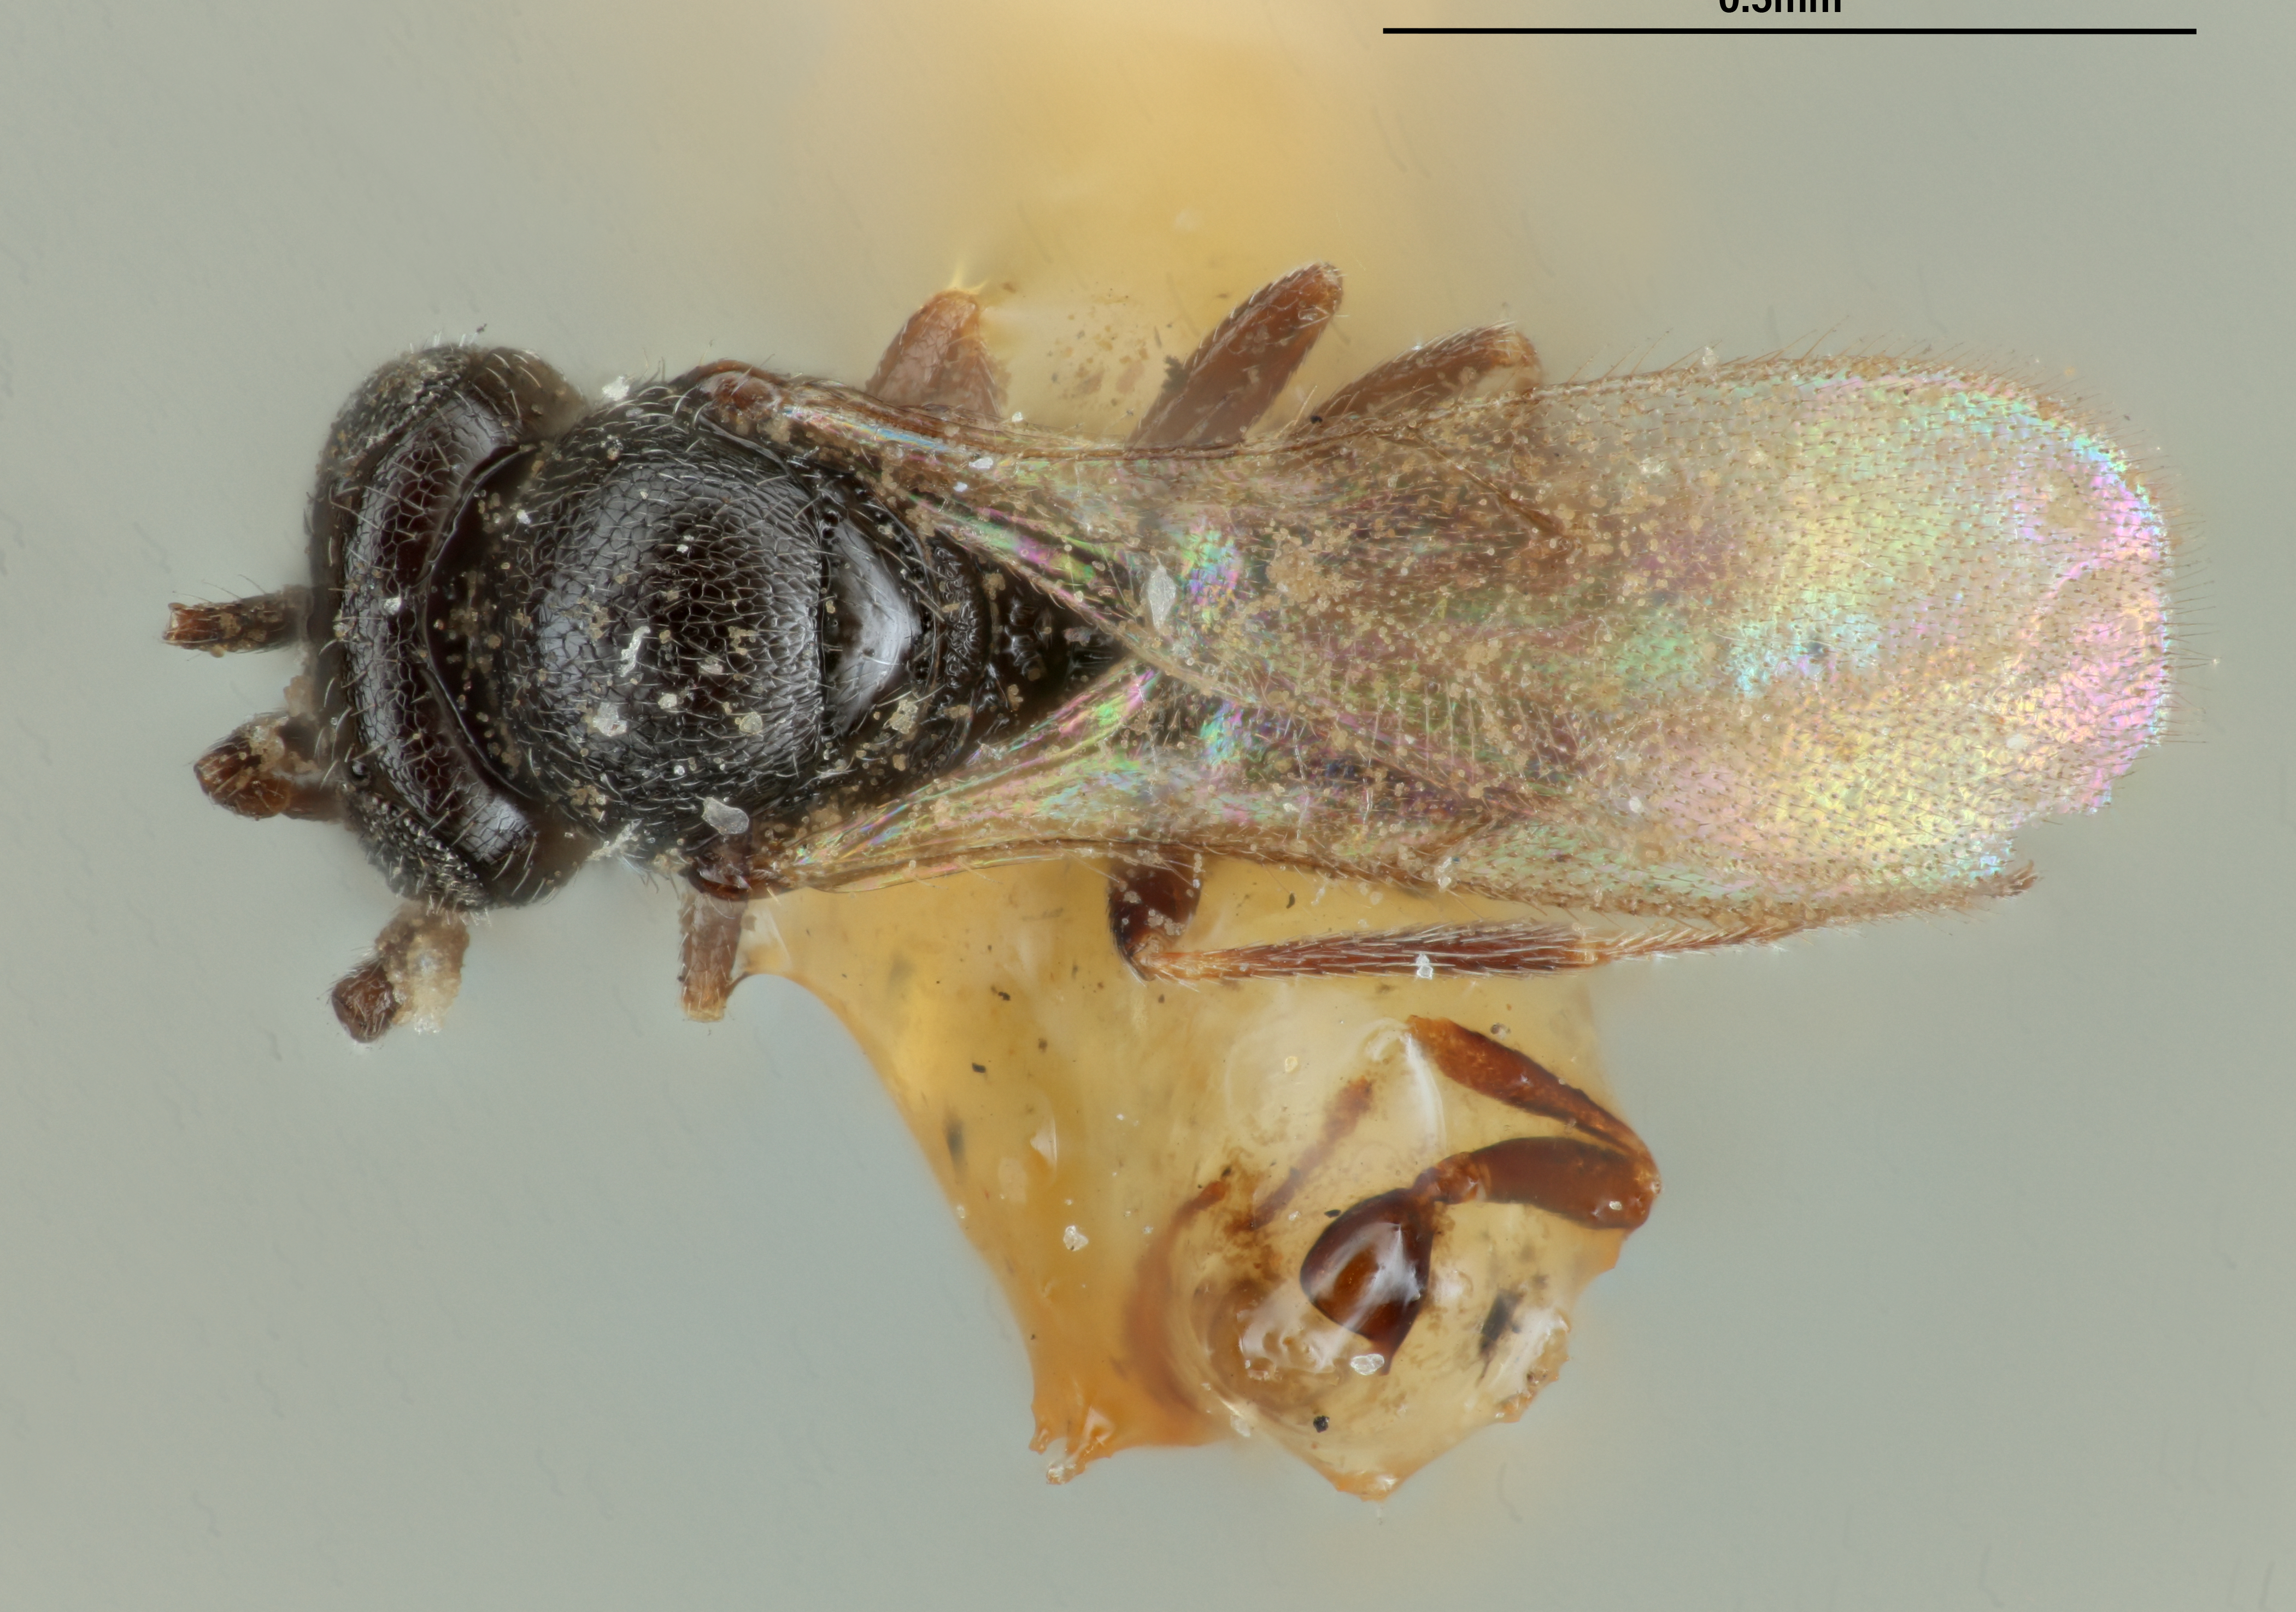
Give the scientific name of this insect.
Telenomus clisiocampae
